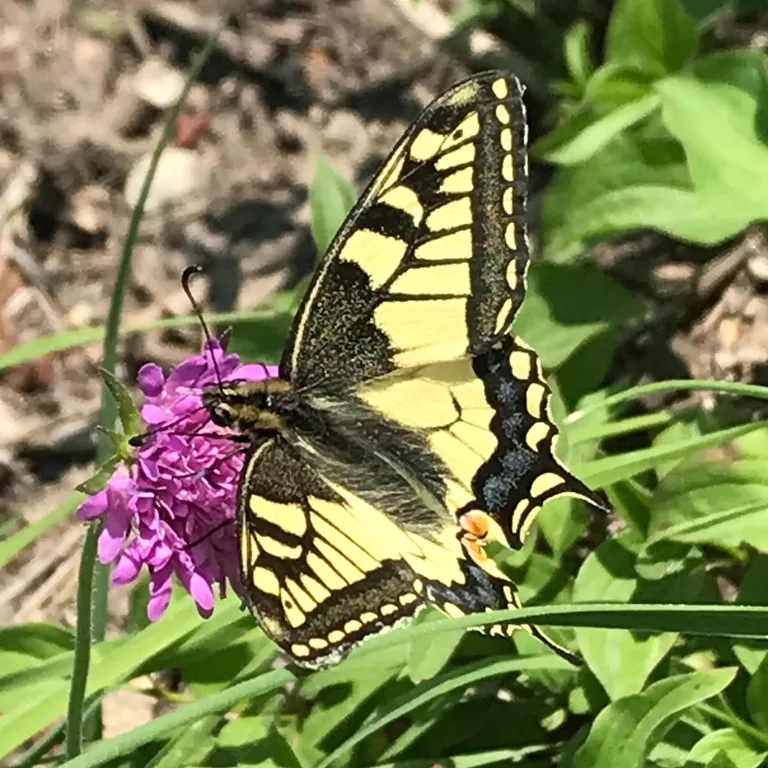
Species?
Papilio machaon
